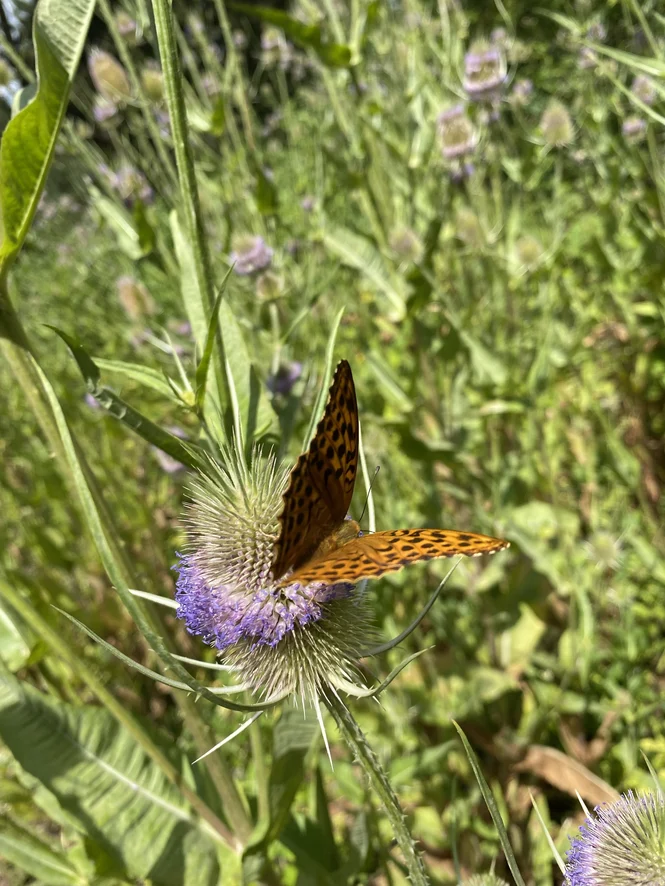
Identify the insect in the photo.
Argynnis paphia
